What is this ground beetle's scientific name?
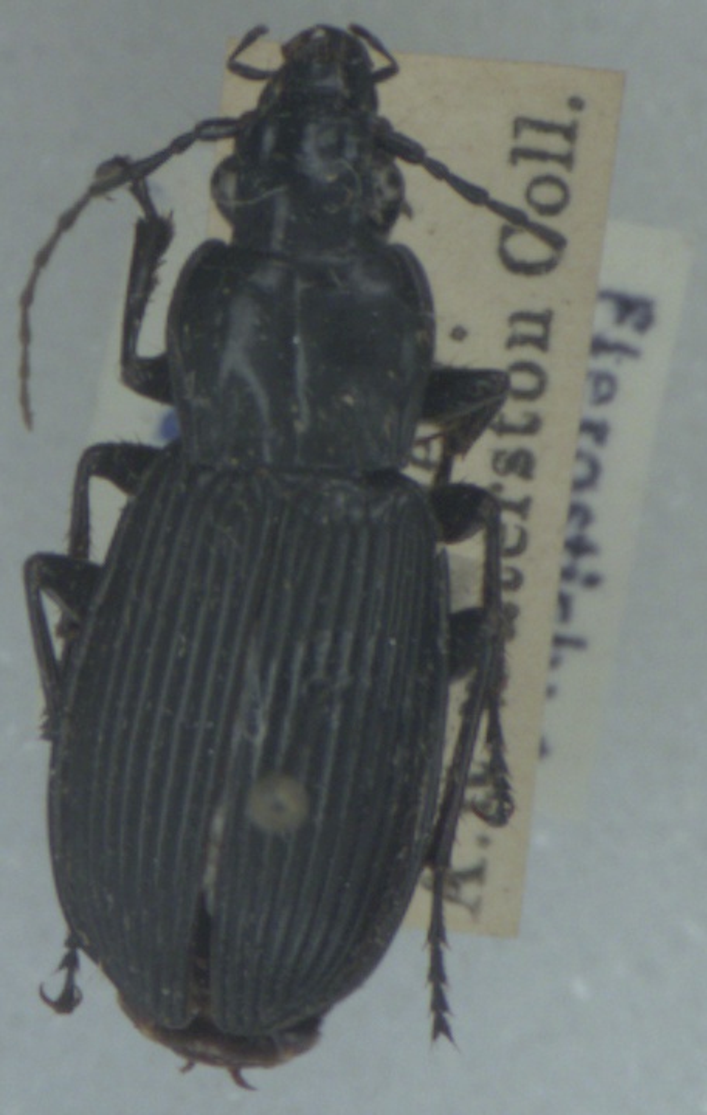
Pterostichus niger
